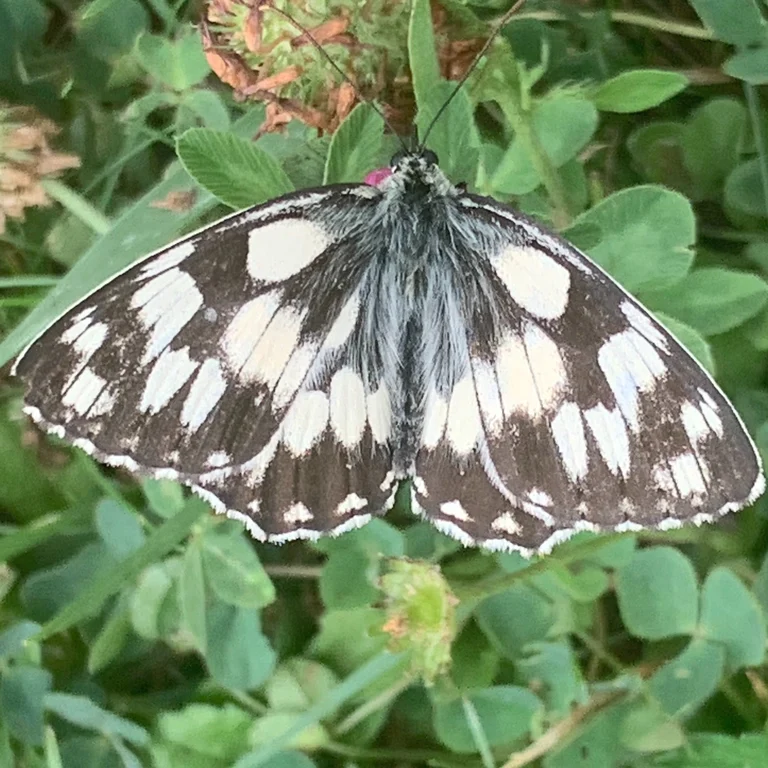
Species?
Melanargia galathea
